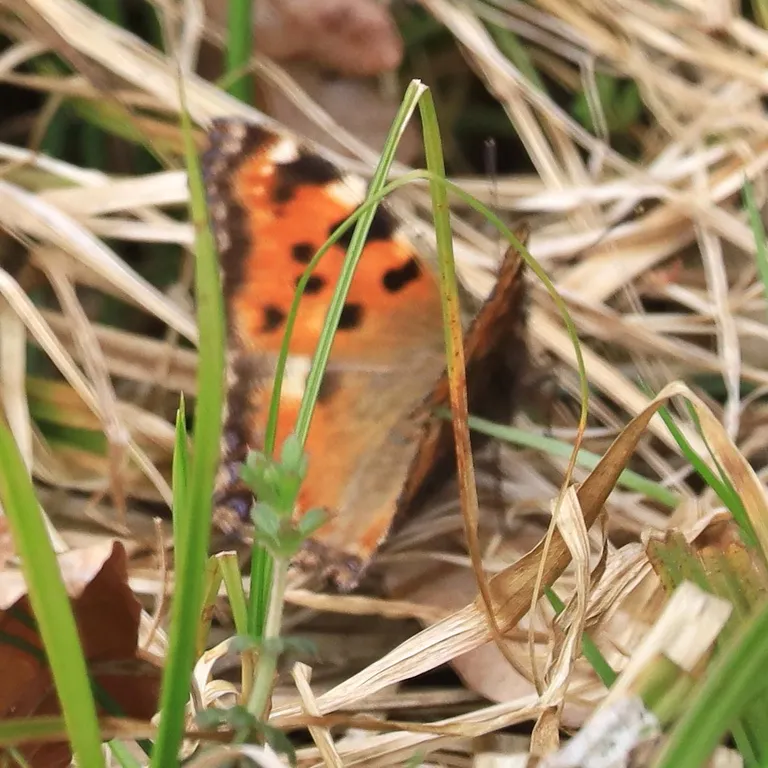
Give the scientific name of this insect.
Nymphalis polychloros
